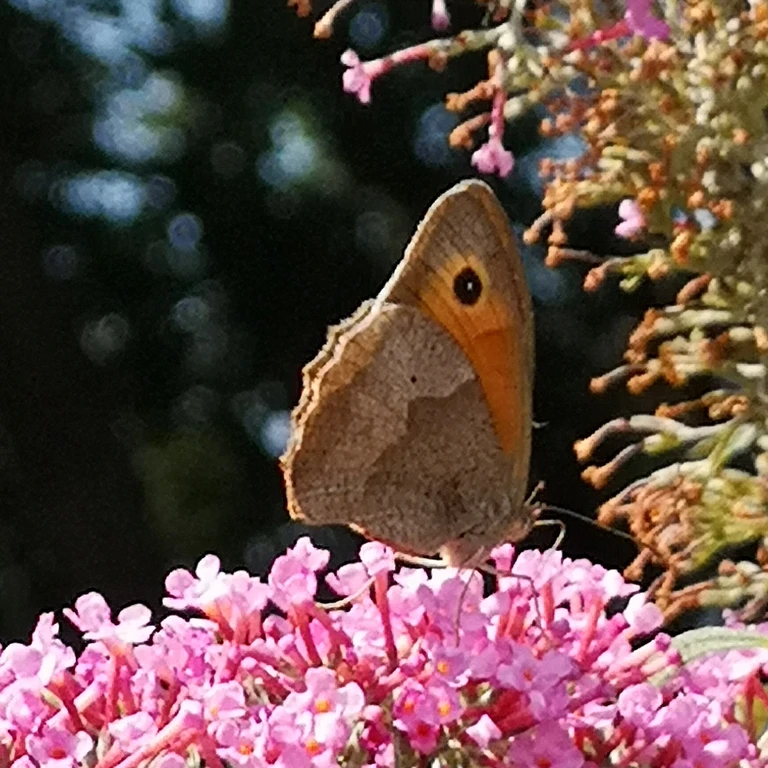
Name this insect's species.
Maniola jurtina
